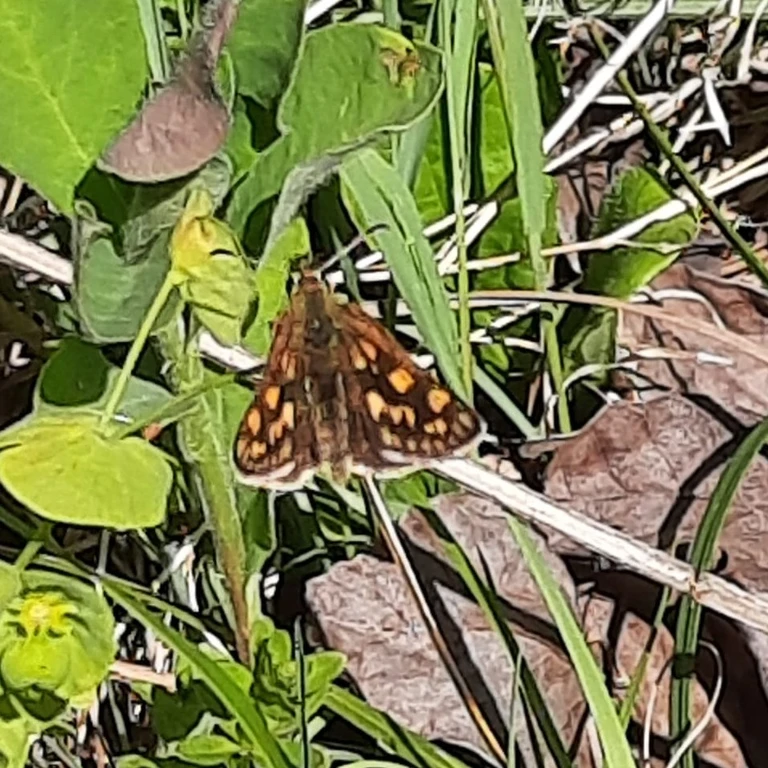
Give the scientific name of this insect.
Carterocephalus palaemon
